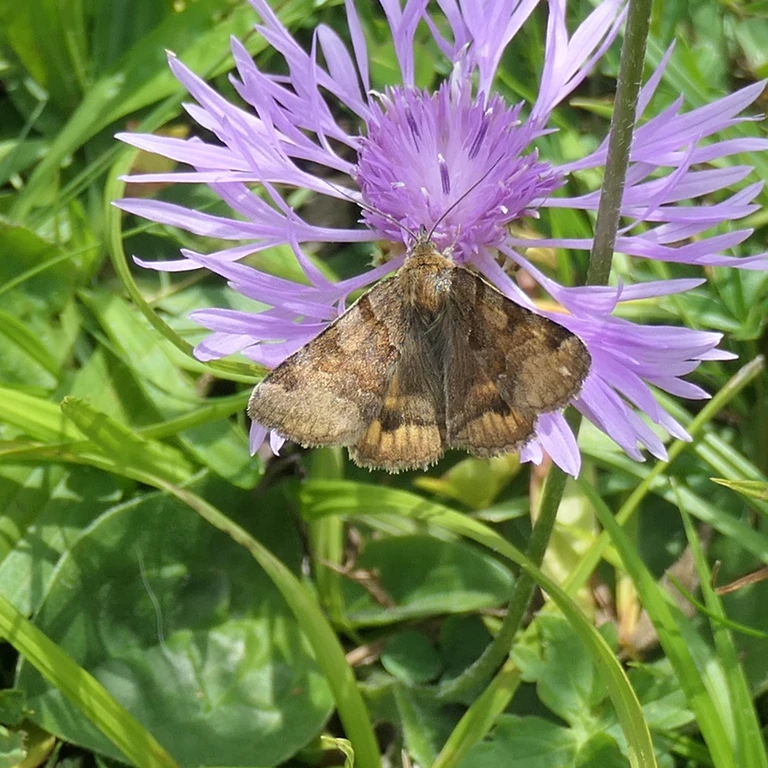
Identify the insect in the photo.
Euclidia glyphica
